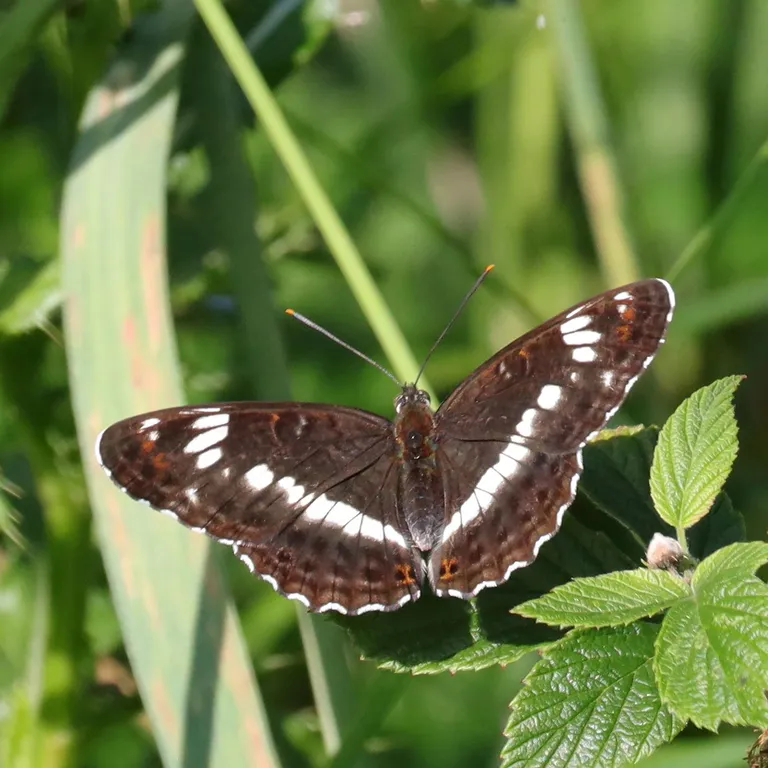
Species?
Limenitis camilla (also Ladoga camilla)
